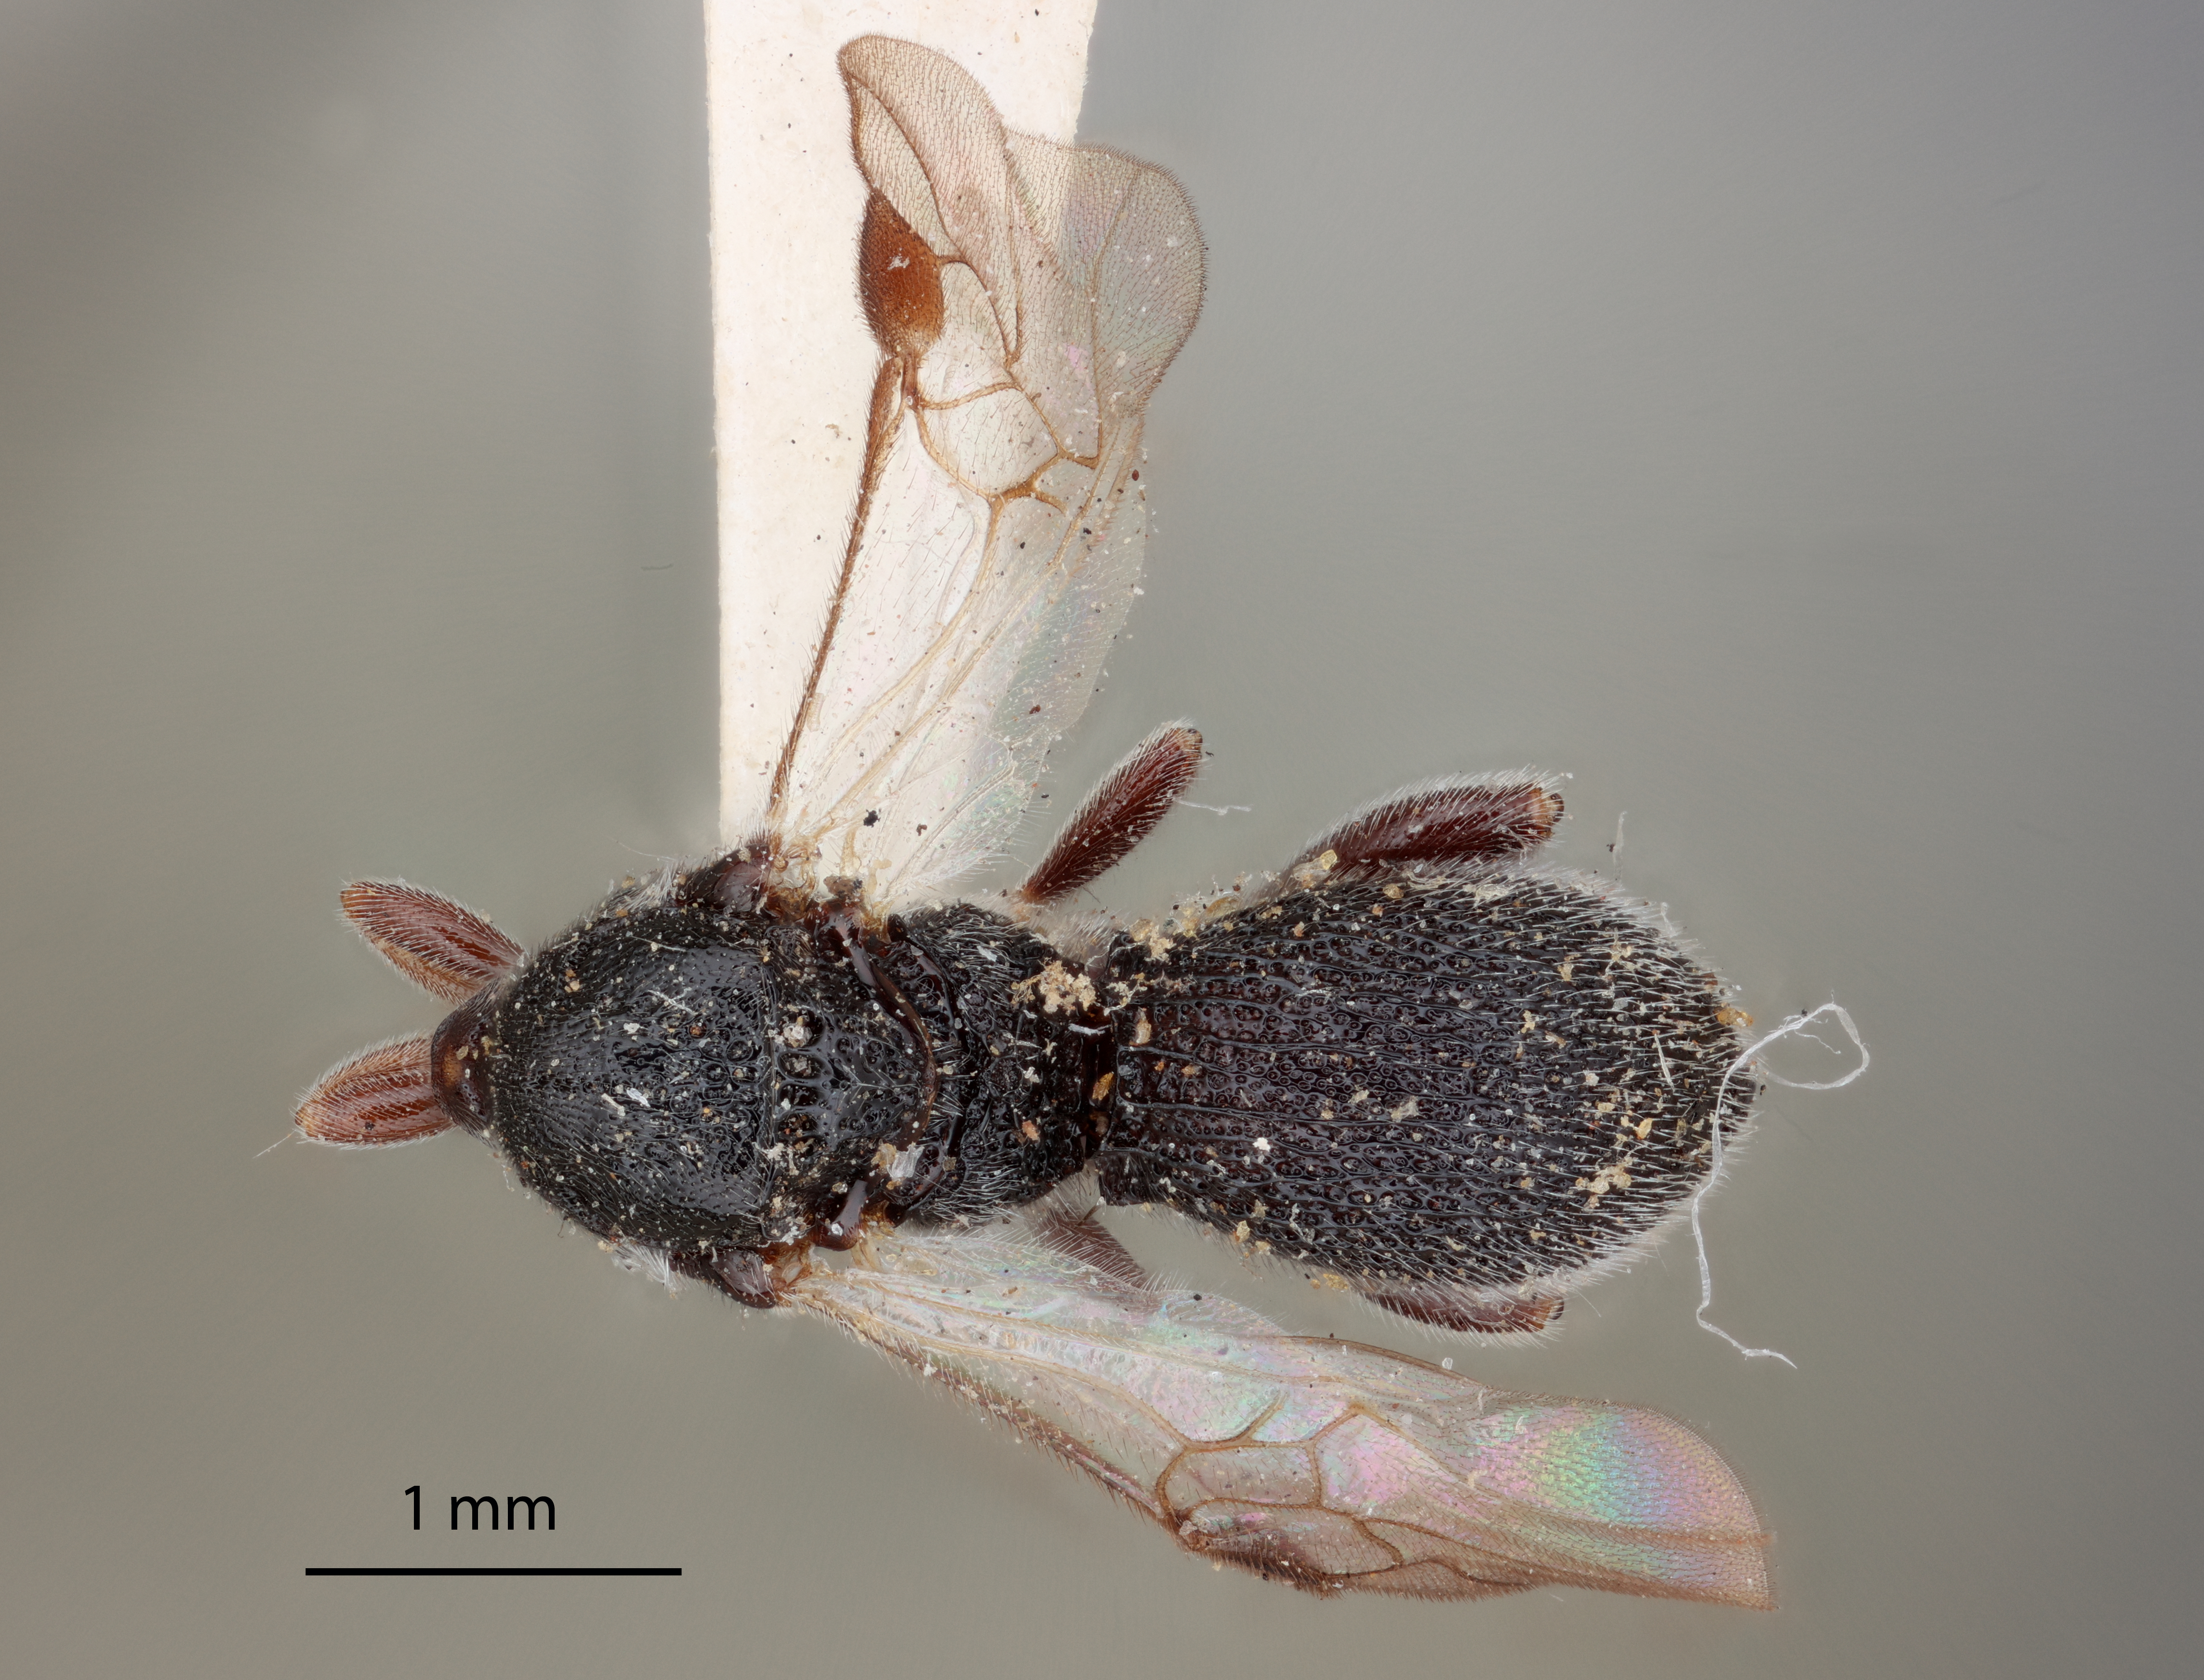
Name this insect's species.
Urosigalphus nigripes
